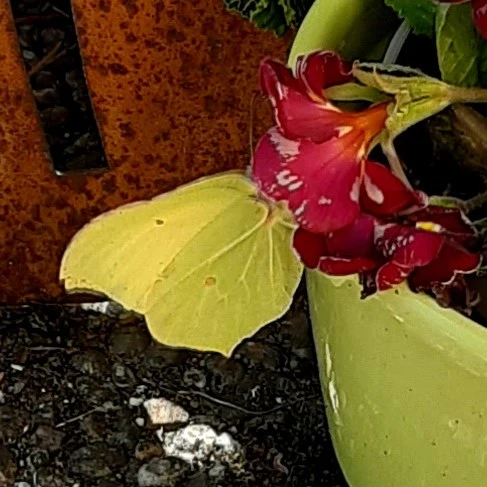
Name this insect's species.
Gonepteryx rhamni
